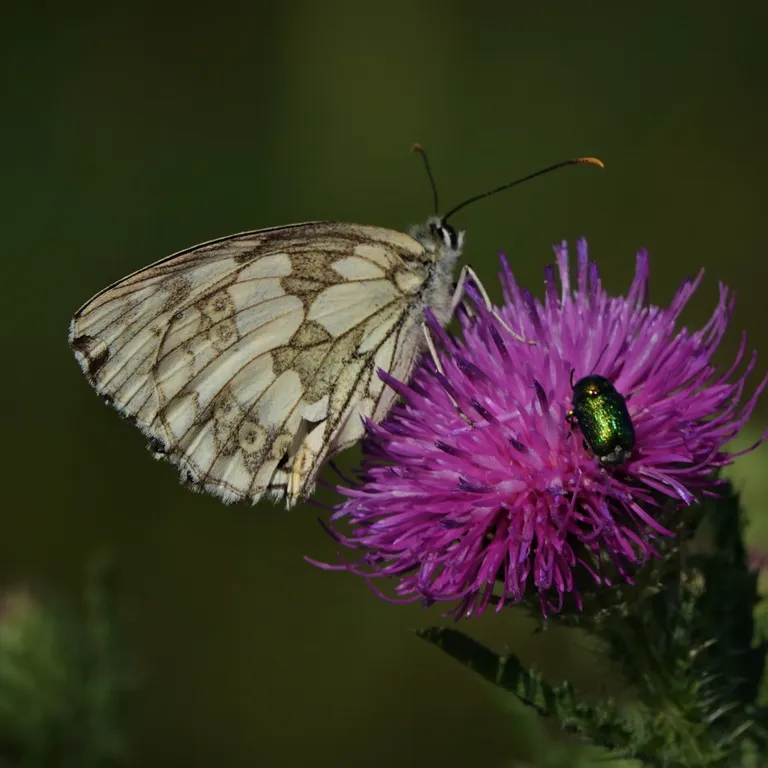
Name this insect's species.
Melanargia galathea
